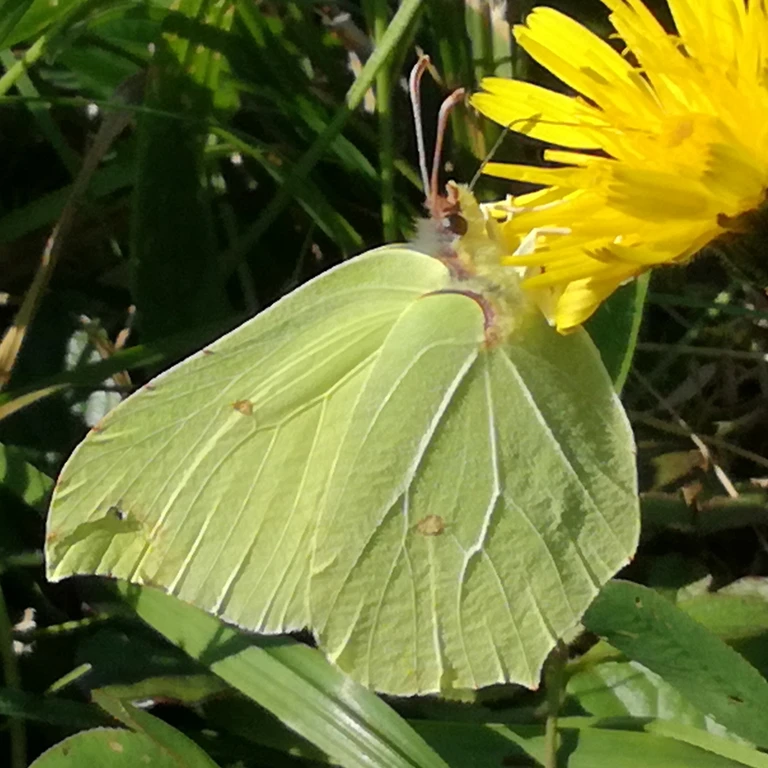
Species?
Gonepteryx rhamni
